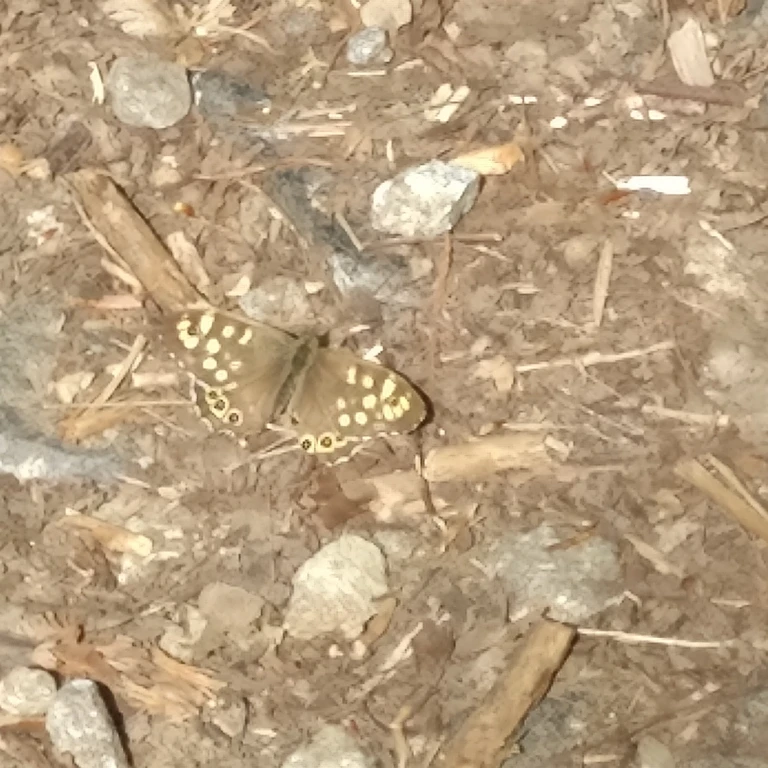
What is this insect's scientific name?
Pararge aegeria
